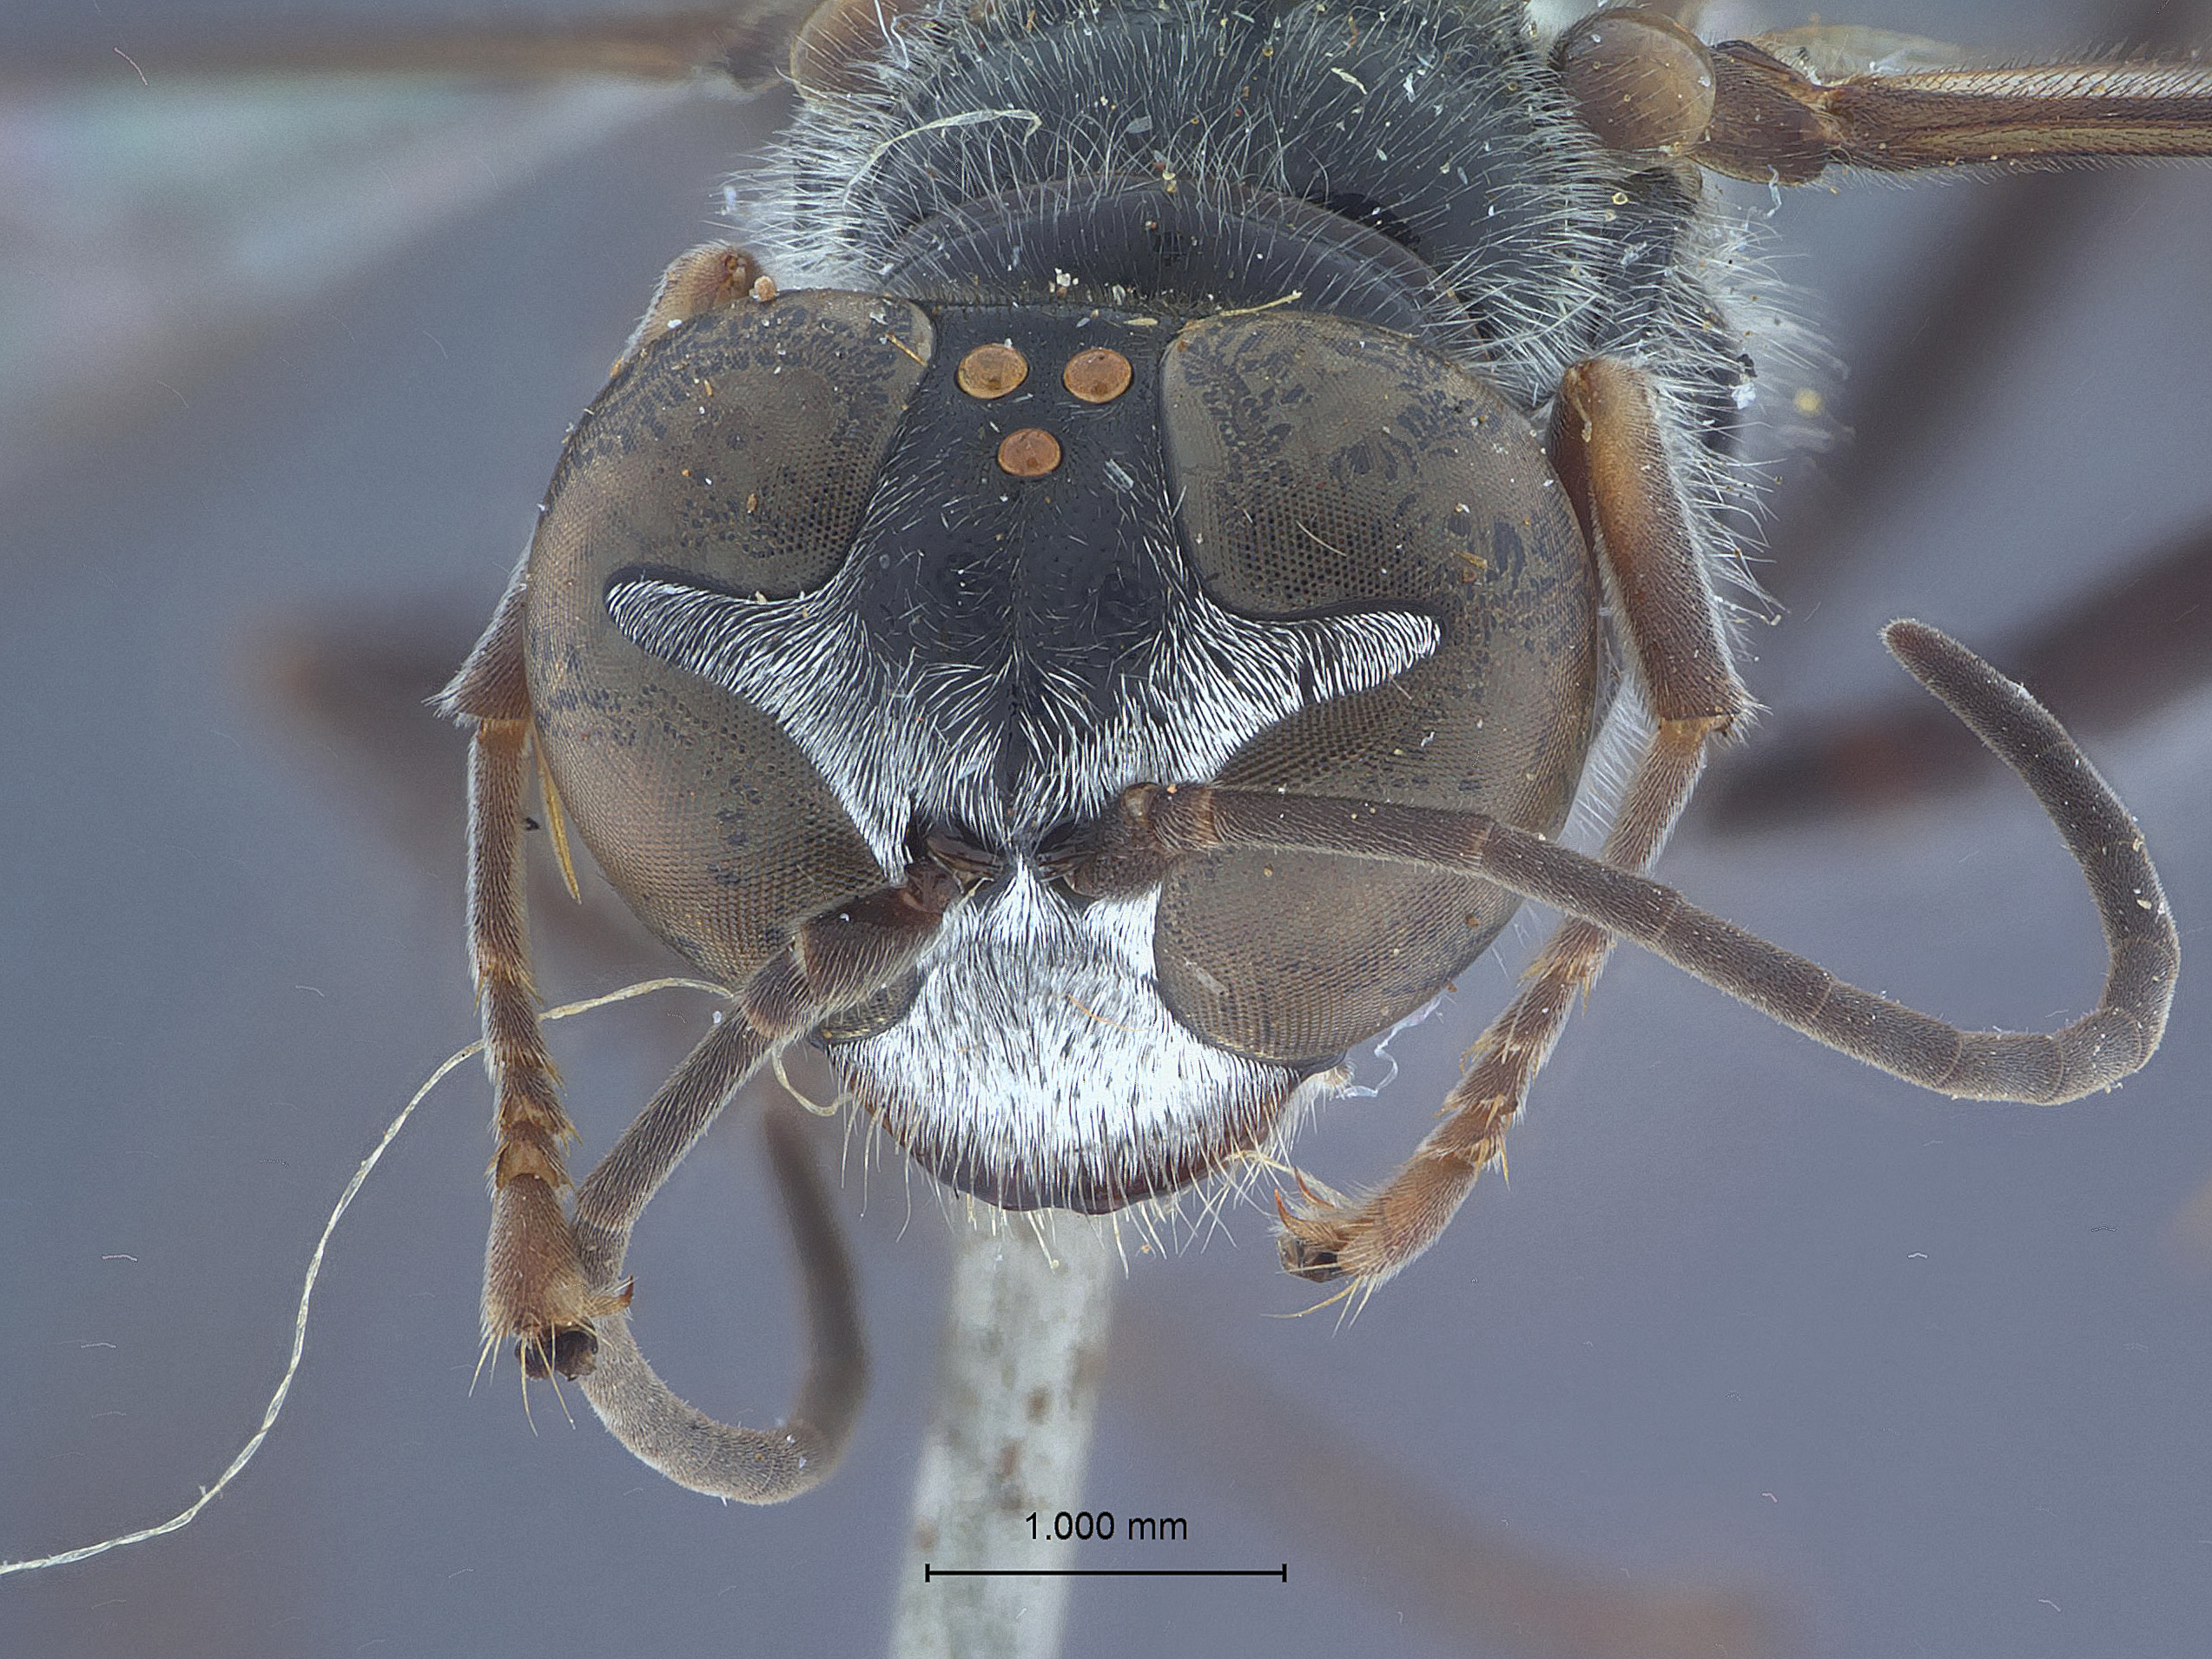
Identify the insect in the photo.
Trypoxylon nigricorne
